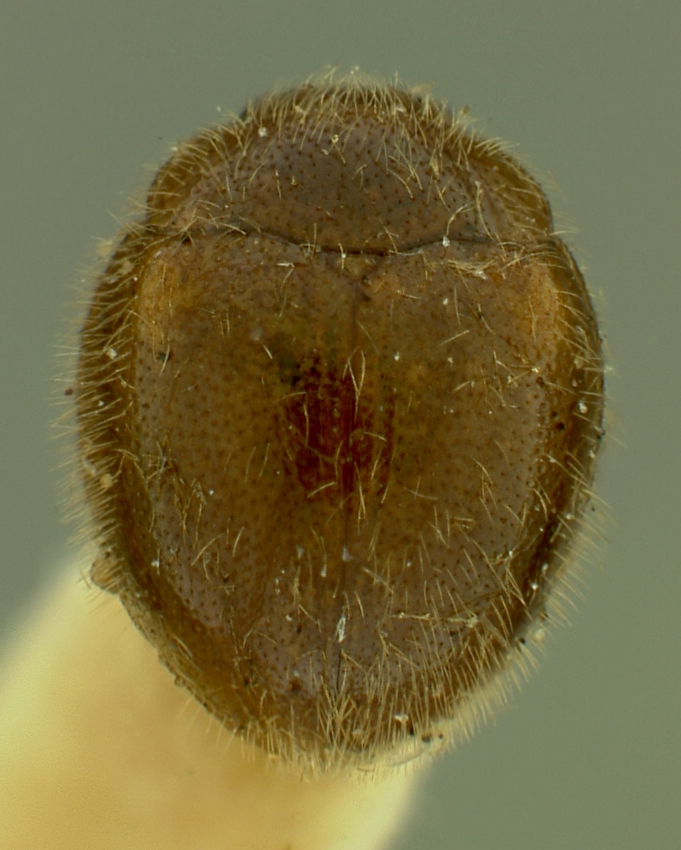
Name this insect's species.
Geoendomychus punctatus
